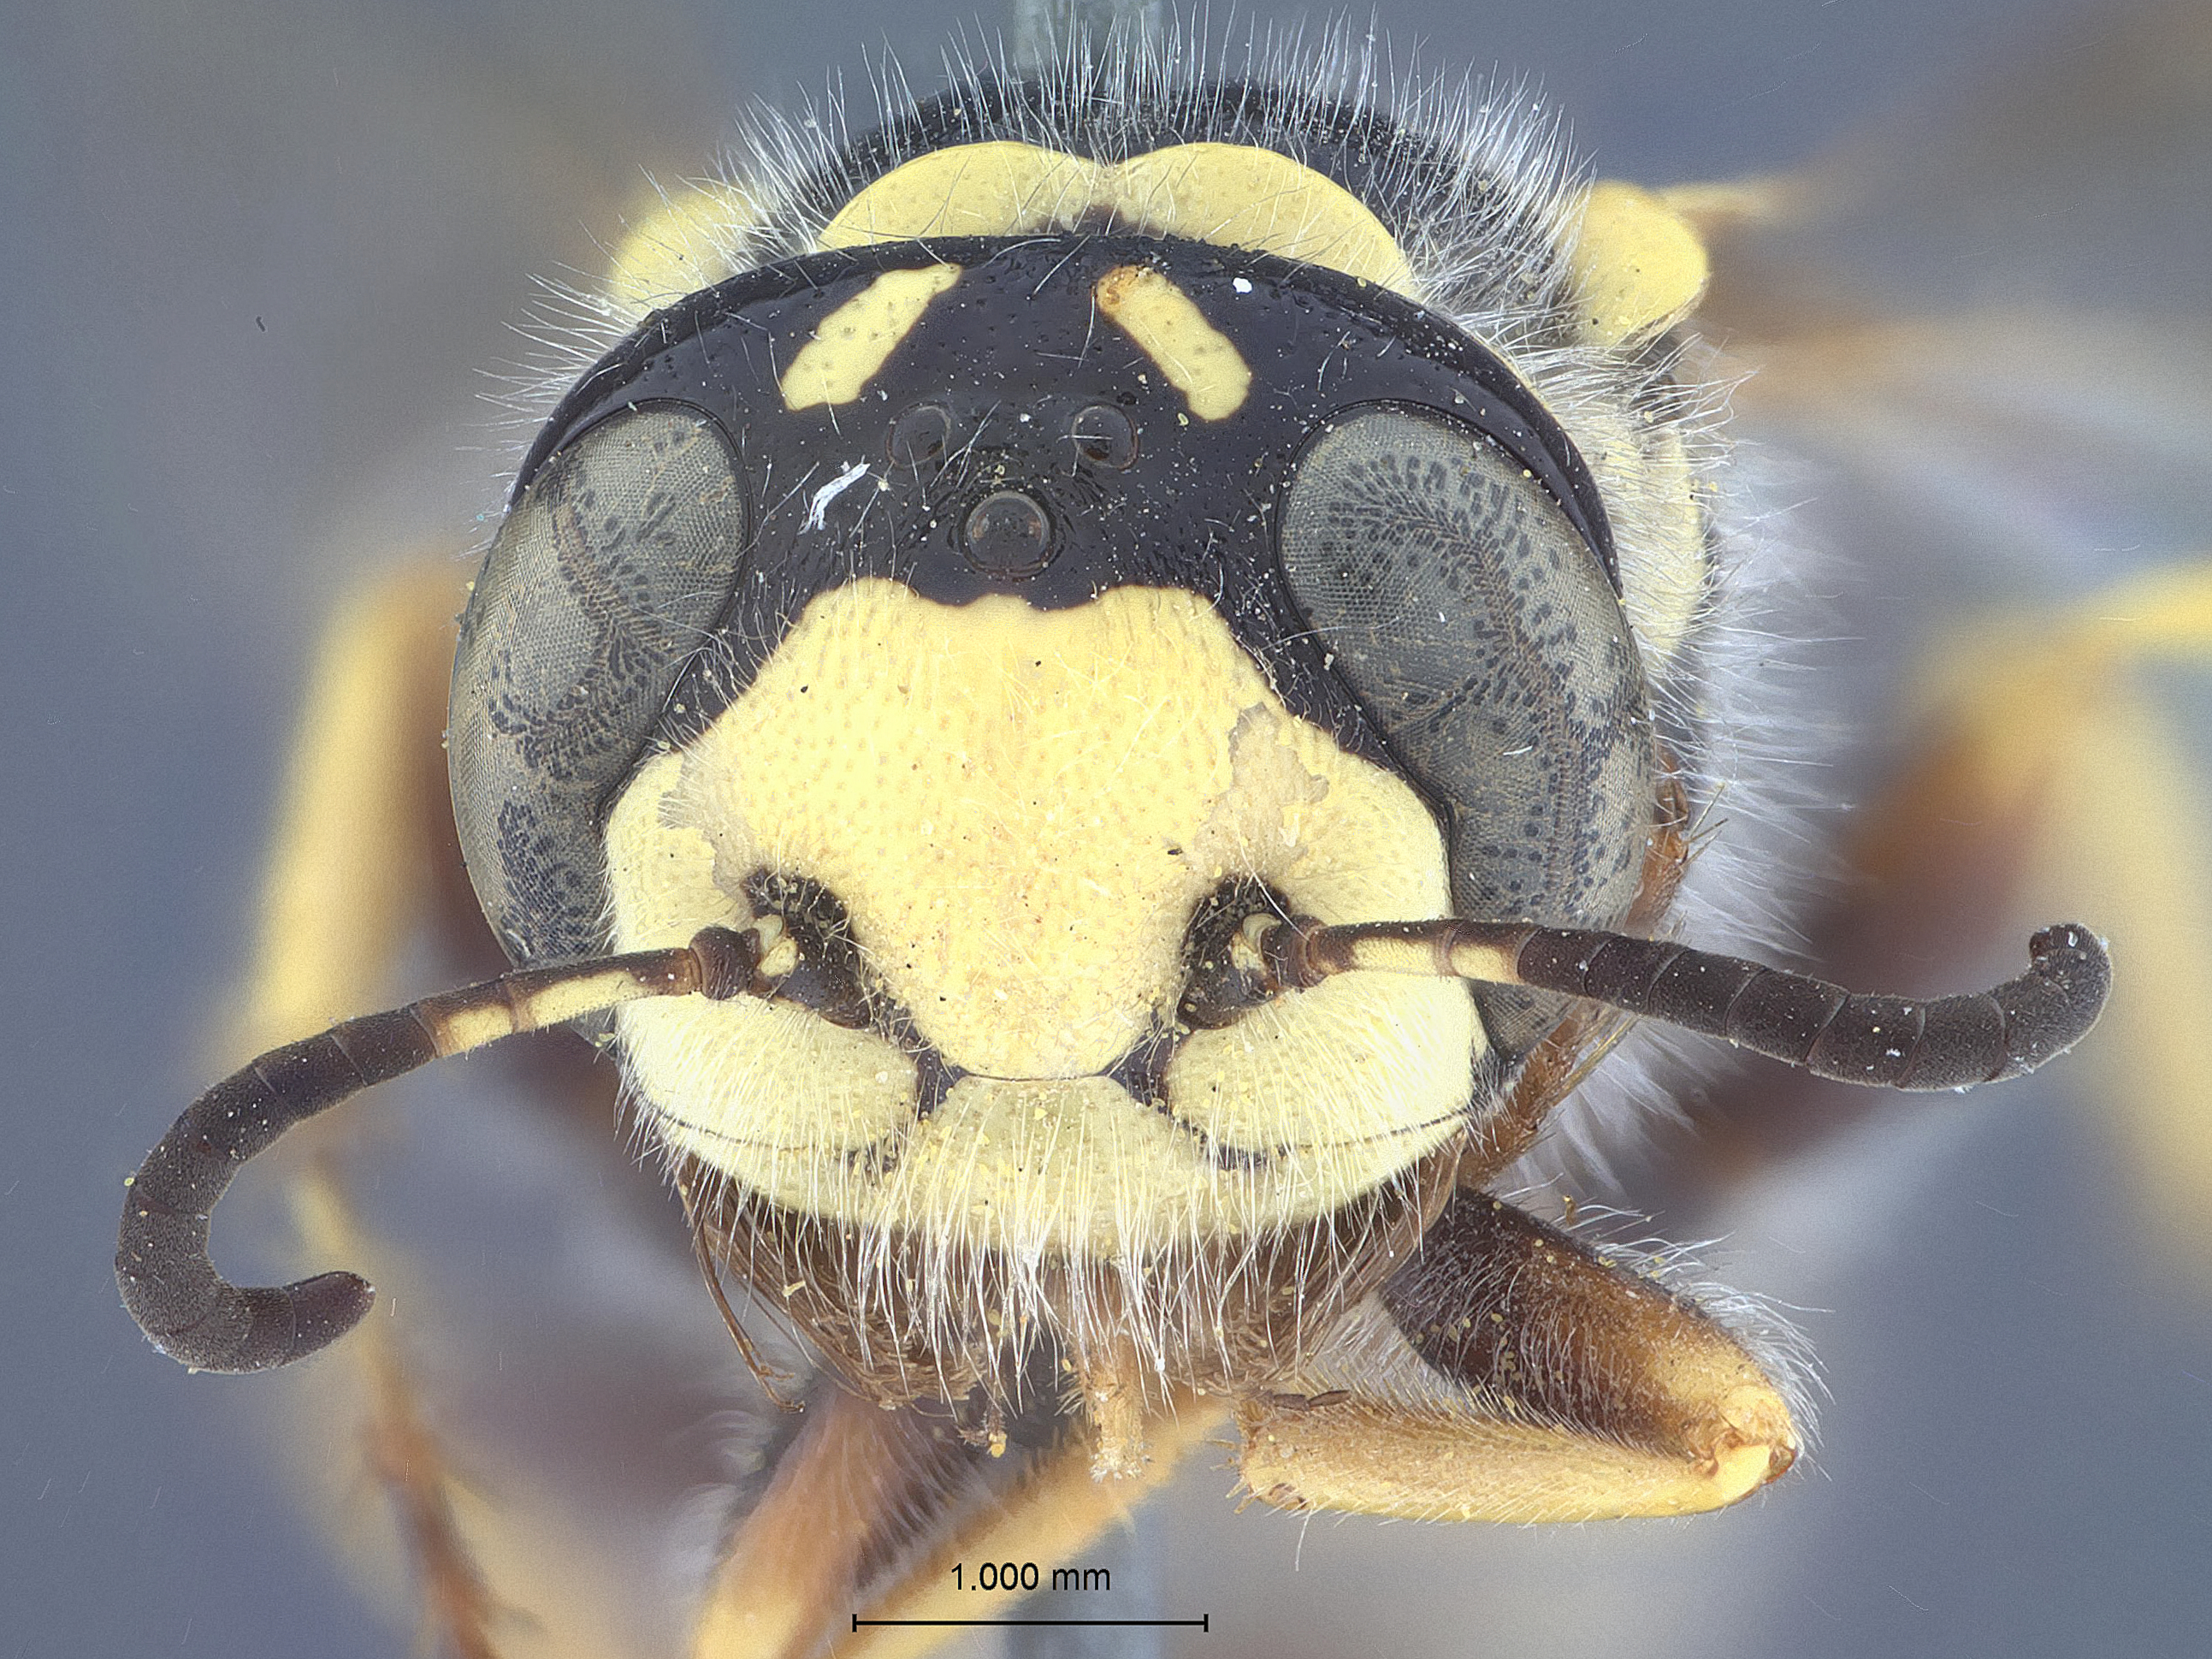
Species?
Philanthus neomexicanus
